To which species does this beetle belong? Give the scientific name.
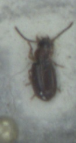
Acupalpus dubius
